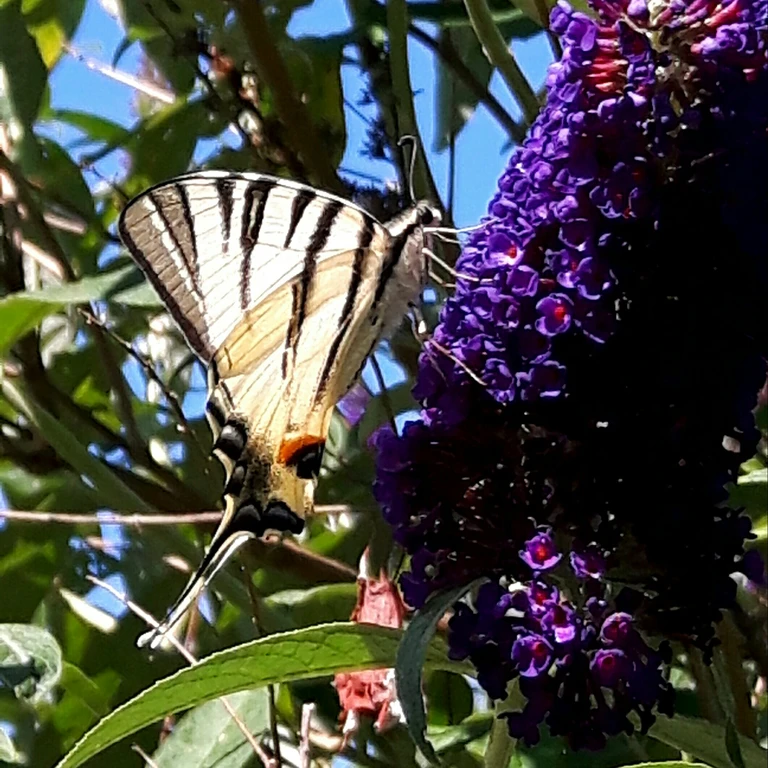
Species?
Iphiclides podalirius
